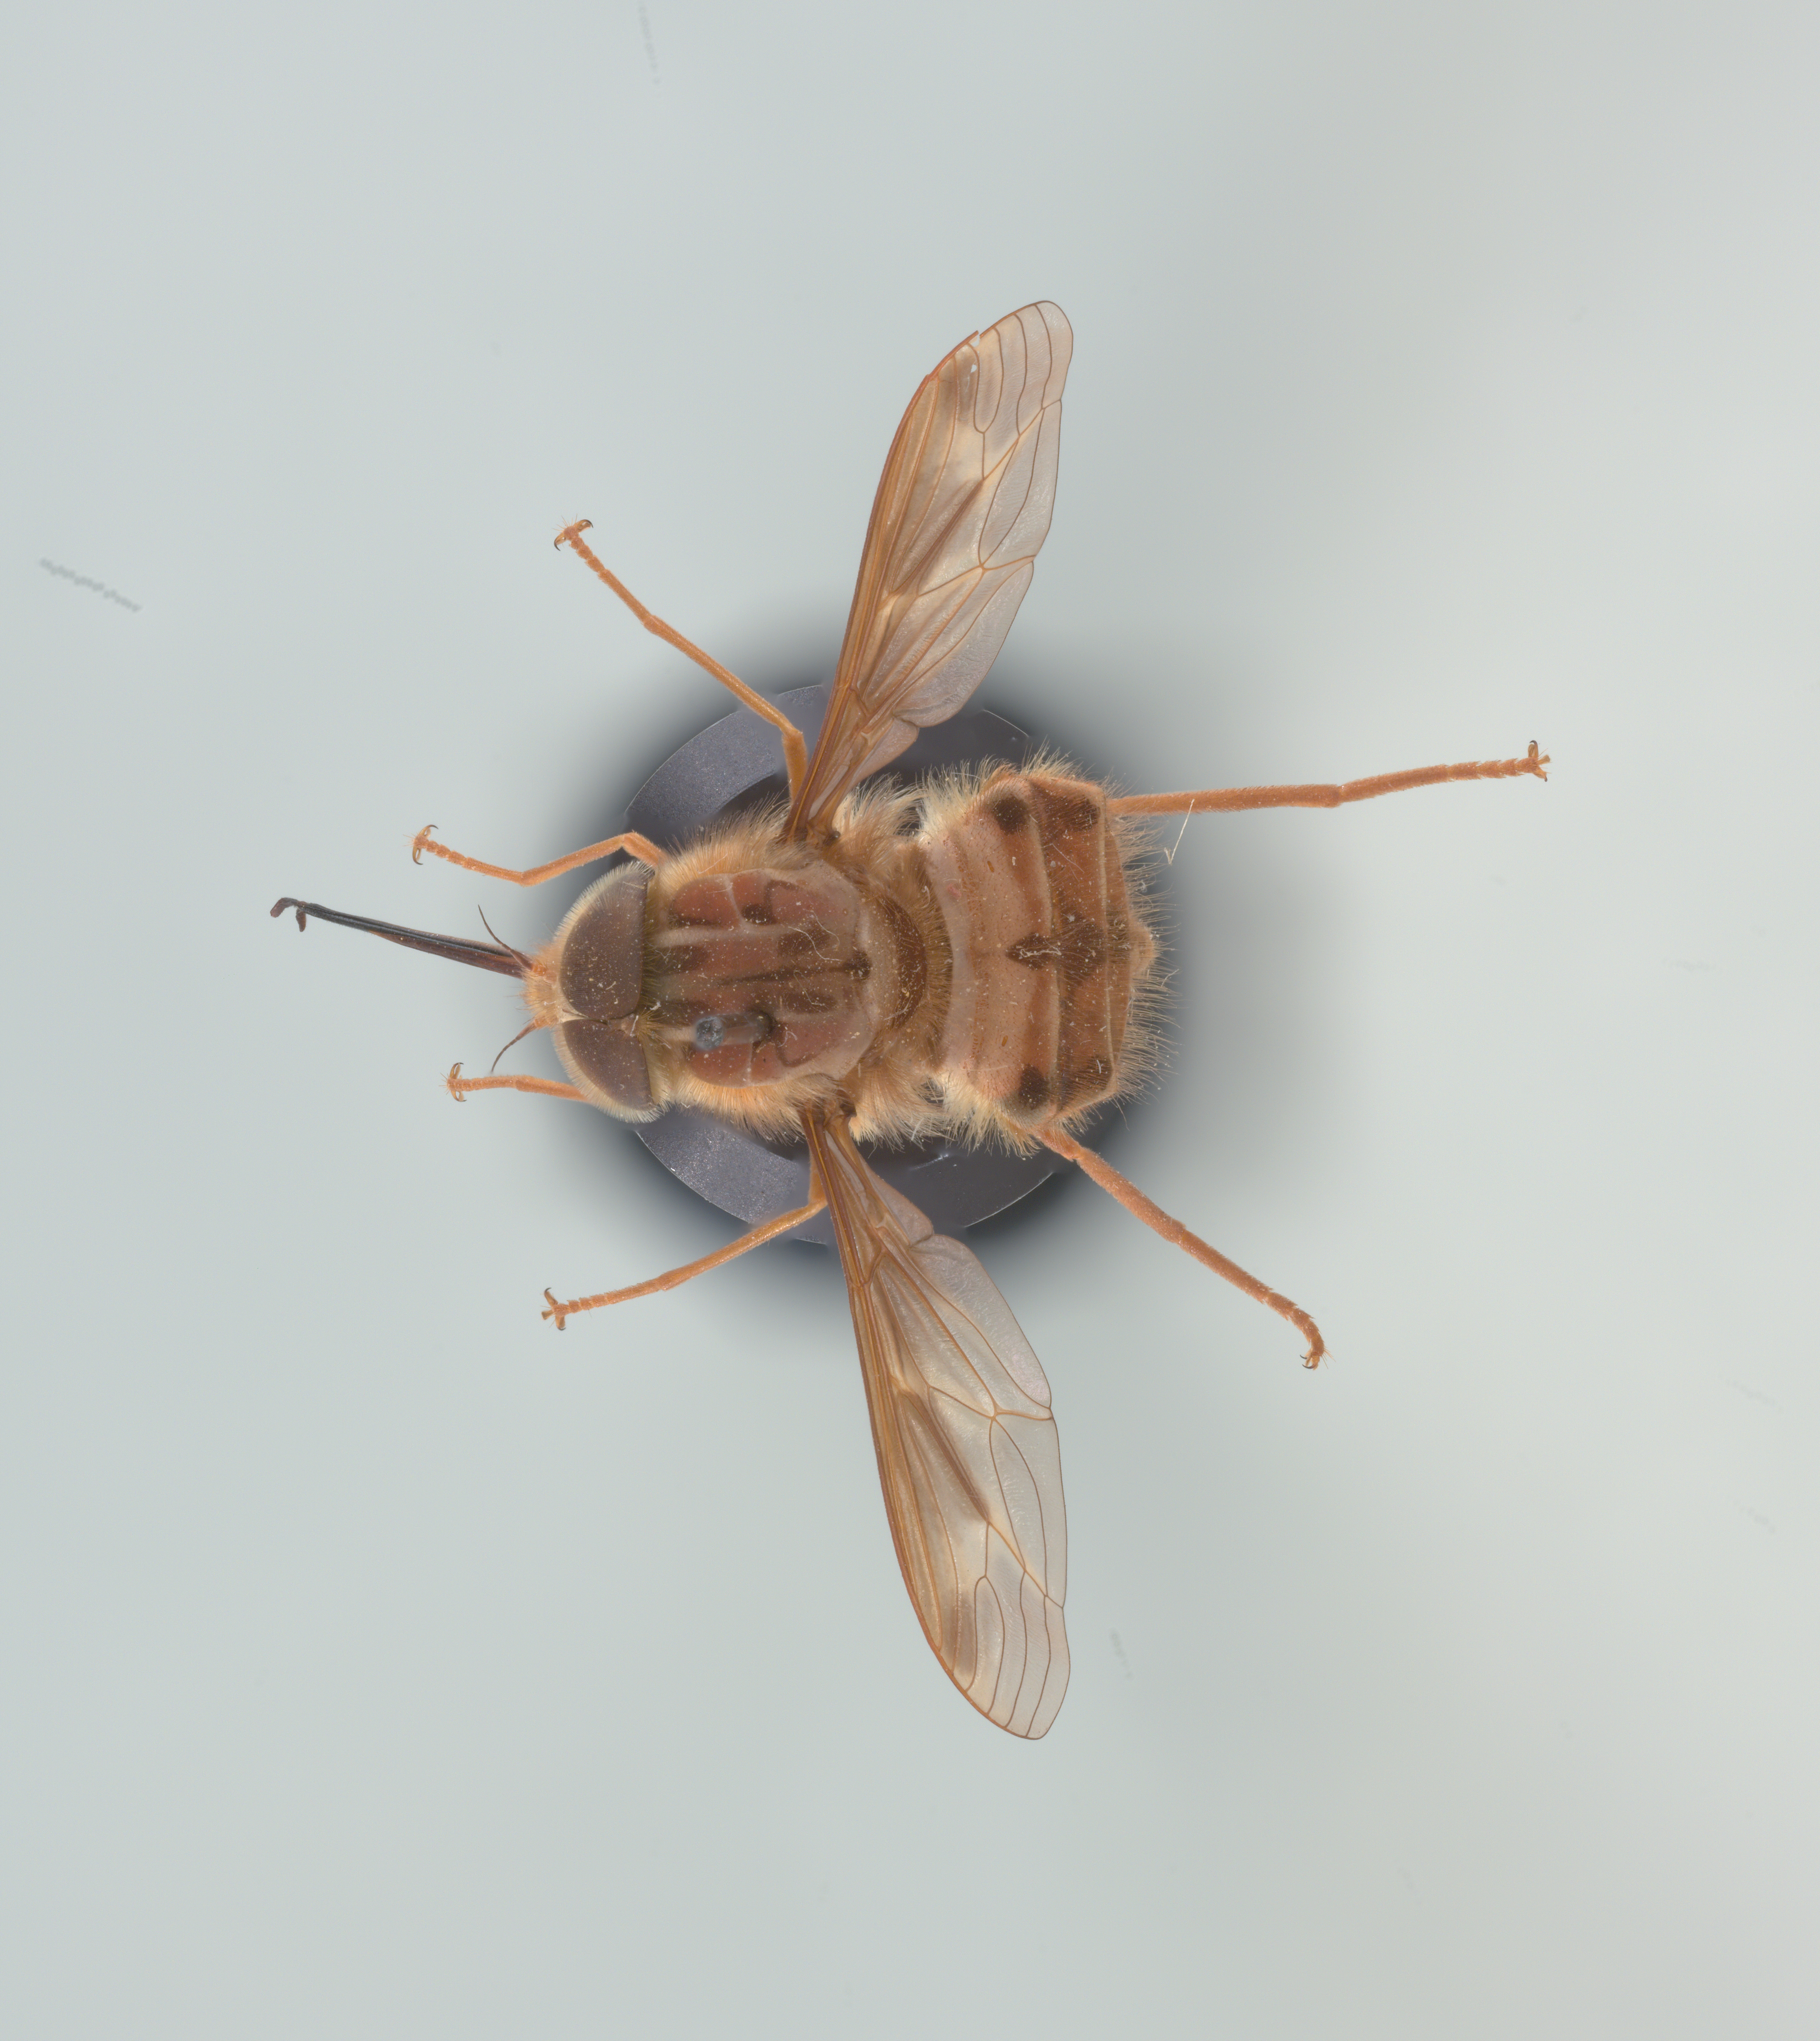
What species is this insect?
Hirmoneura nubipennis (also Trichophthalma nubipennis)
